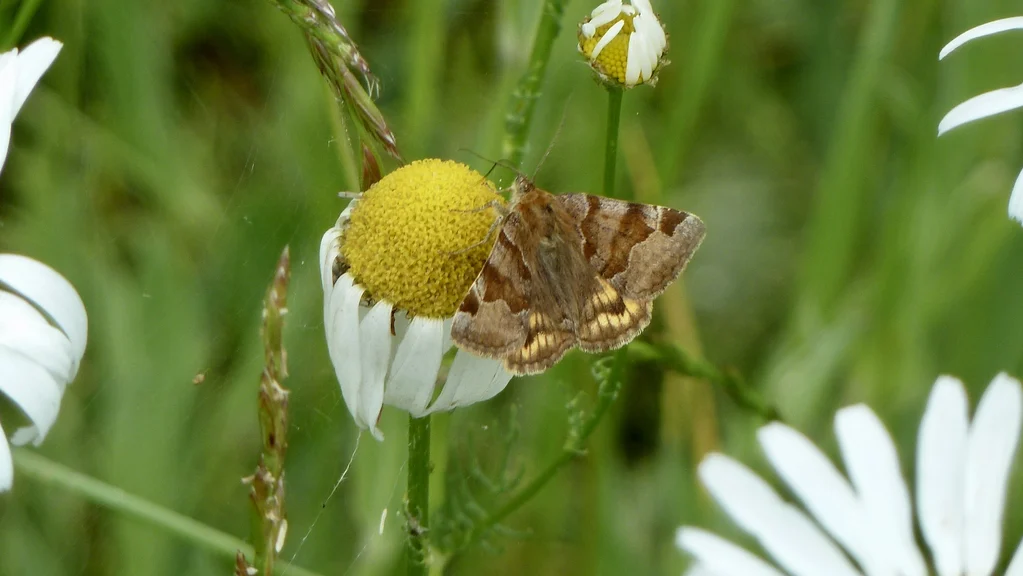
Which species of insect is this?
Euclidia glyphica
